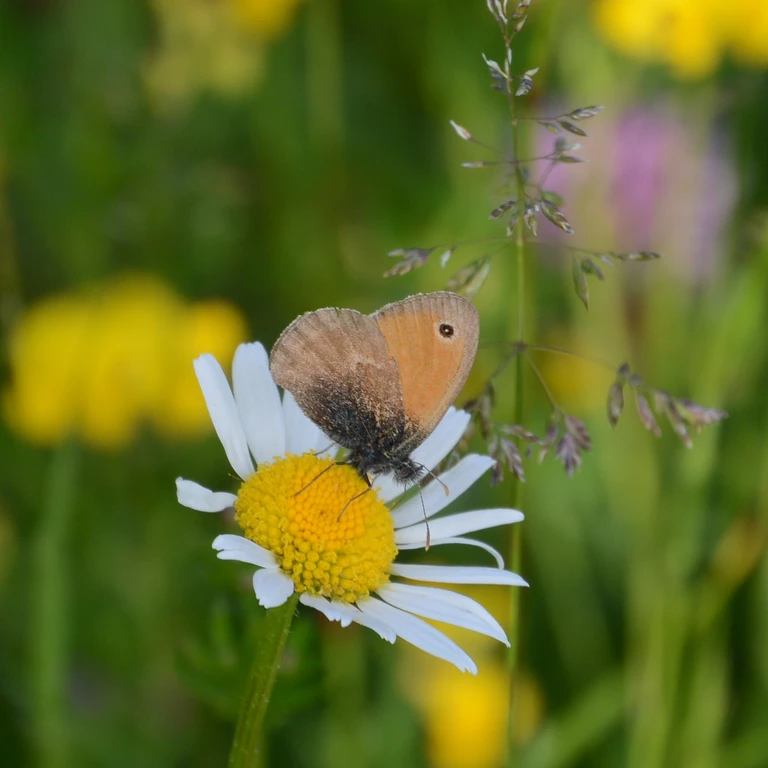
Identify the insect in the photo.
Coenonympha pamphilus
